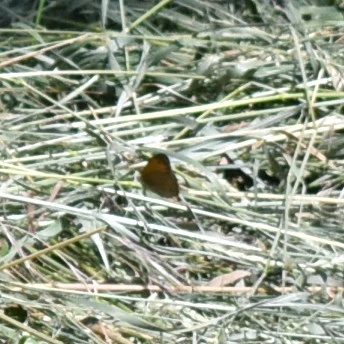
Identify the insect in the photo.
Maniola jurtina
